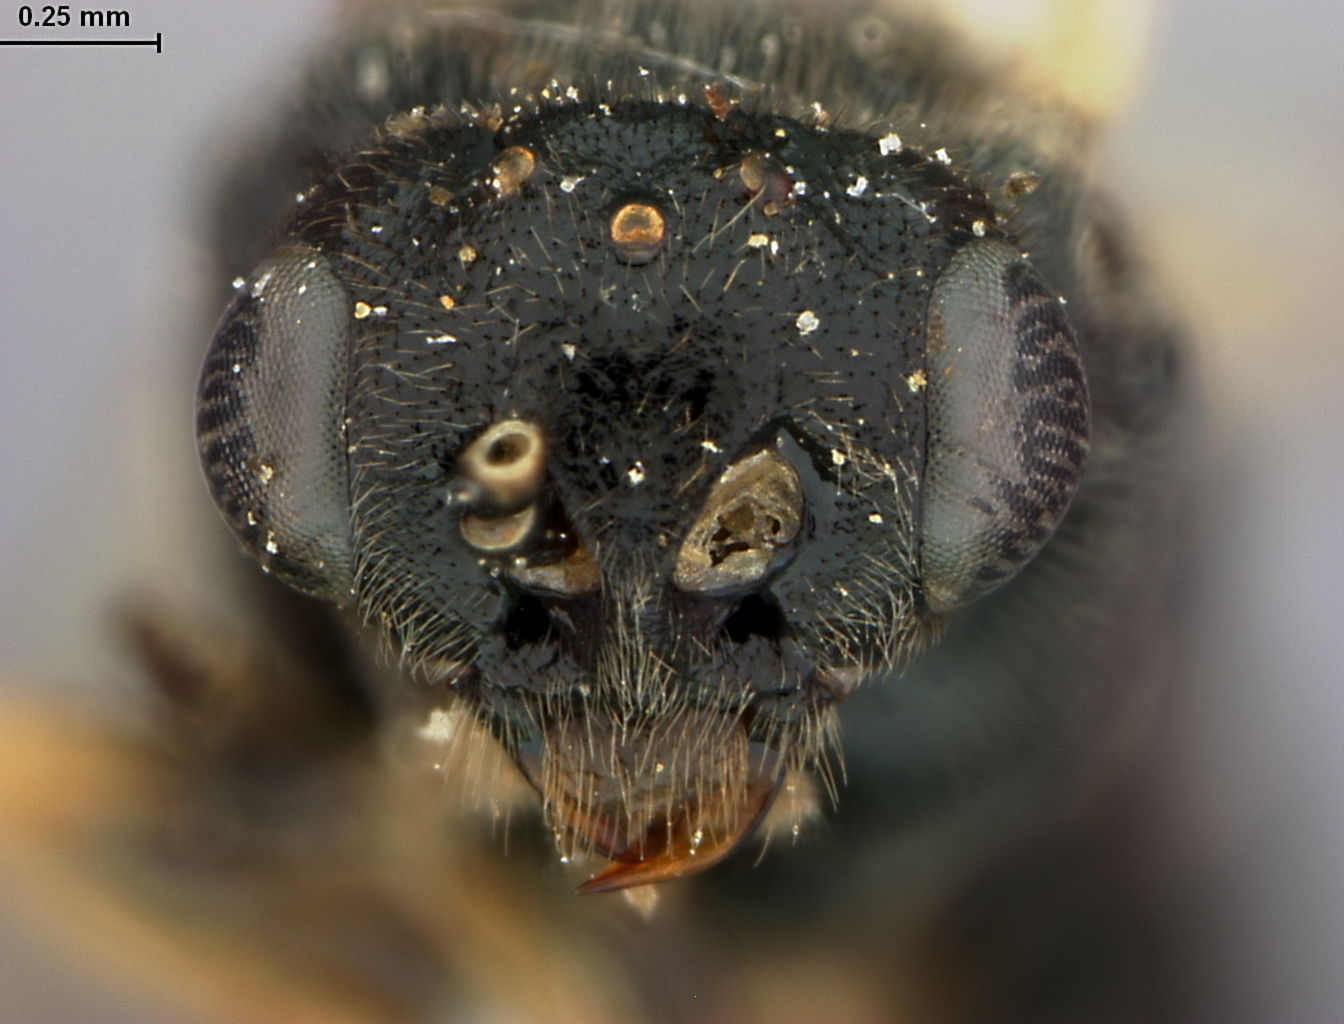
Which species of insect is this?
Pristiphora circularis
